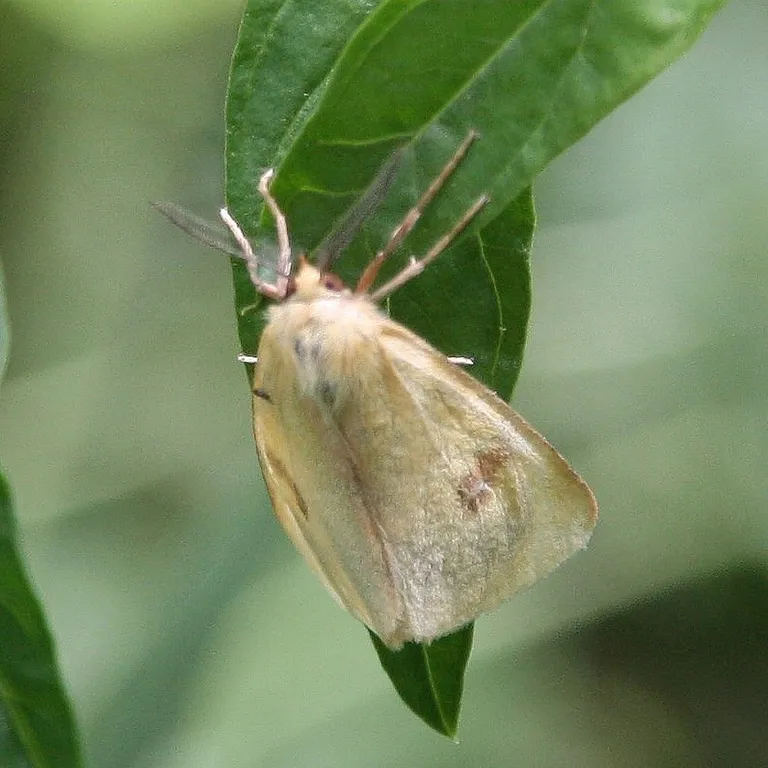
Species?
Diacrisia sannio
